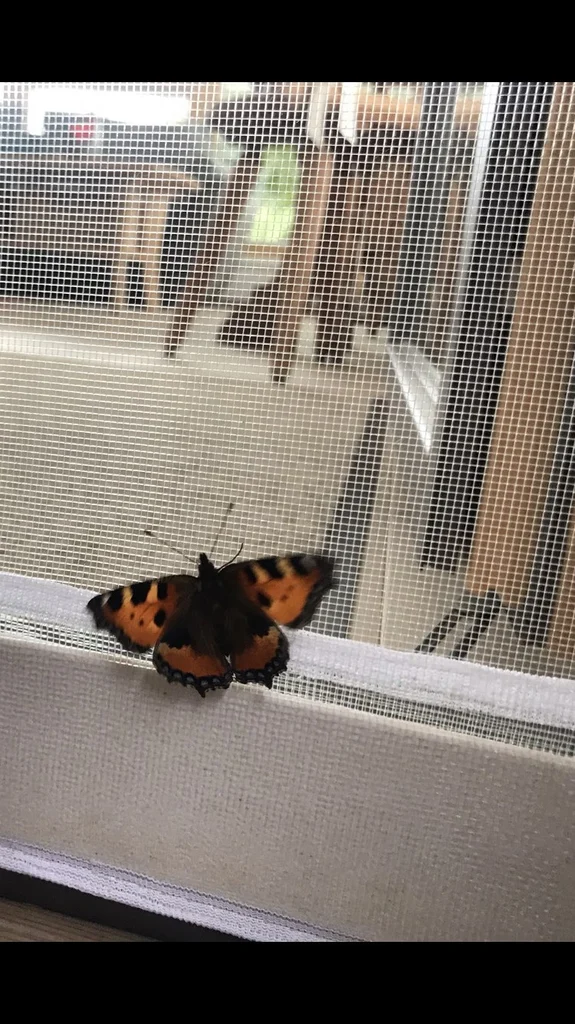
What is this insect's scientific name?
Aglais urticae
